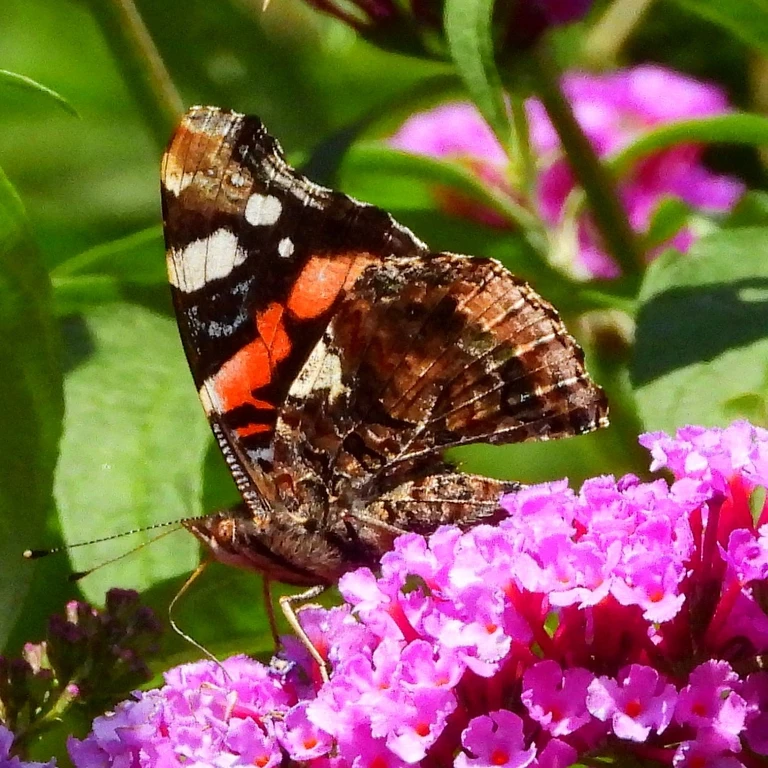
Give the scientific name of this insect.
Vanessa atalanta
